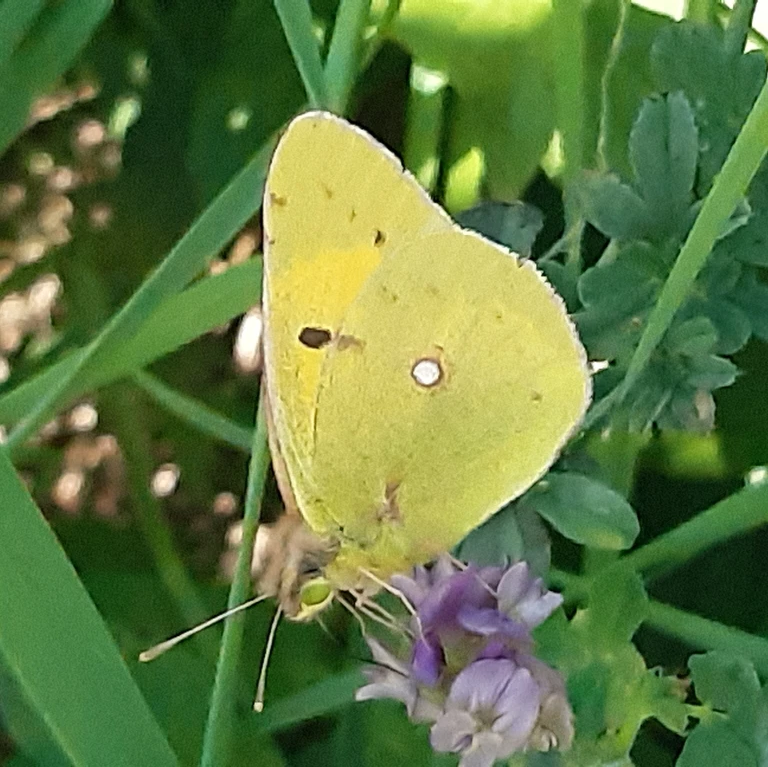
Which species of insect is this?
Colias croceus
